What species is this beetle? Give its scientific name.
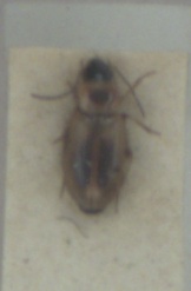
Acupalpus dorsalis
